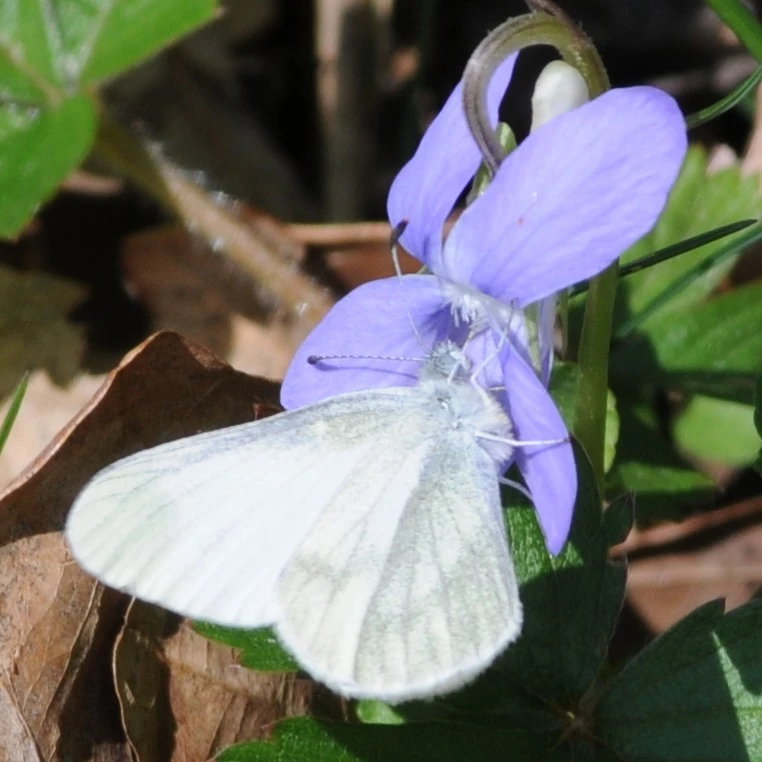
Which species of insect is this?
Leptidea sinapis/juvernica
